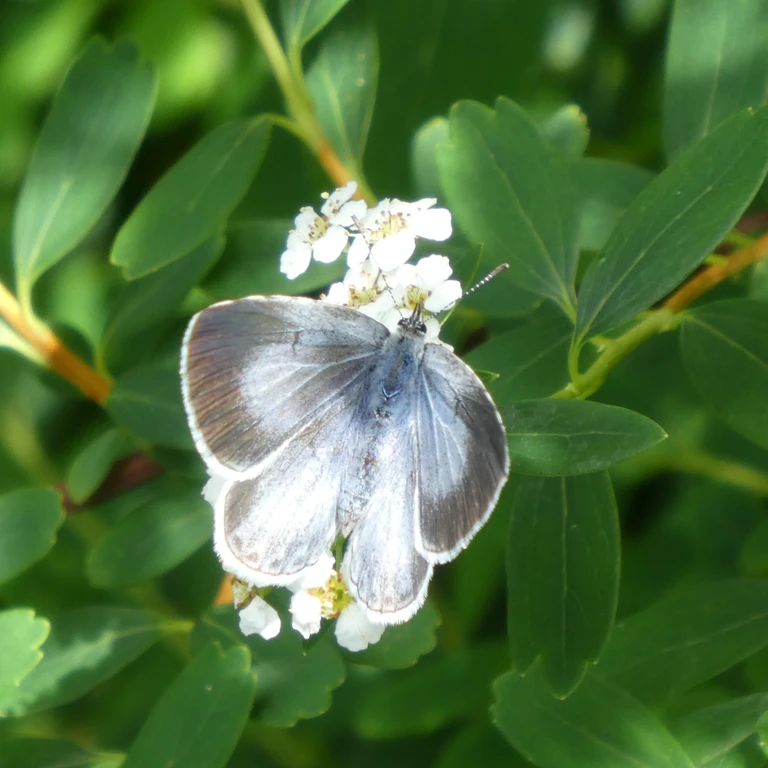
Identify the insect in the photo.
Celastrina argiolus
